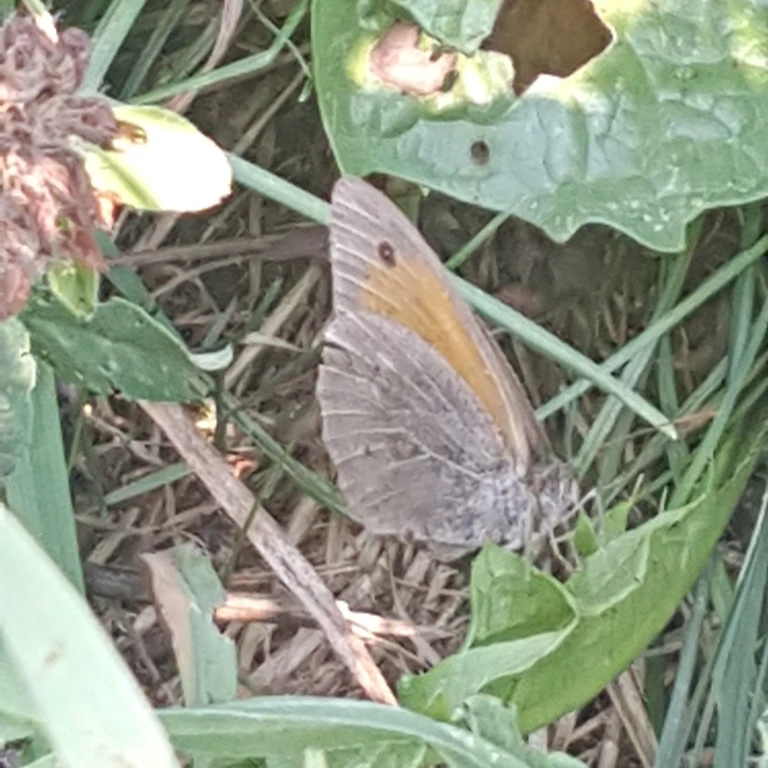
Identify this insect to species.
Maniola jurtina
